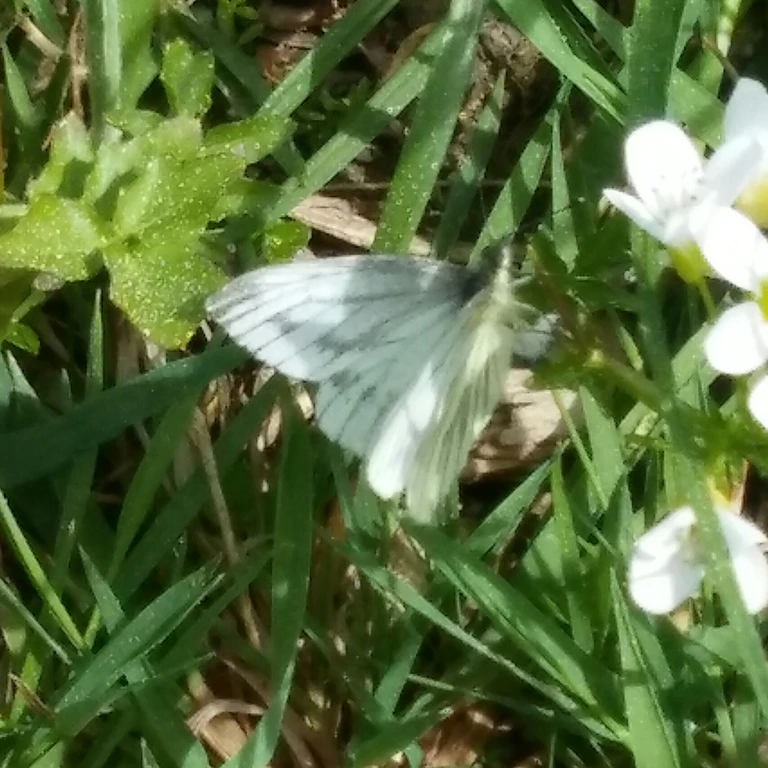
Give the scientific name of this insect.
Pieris napi
